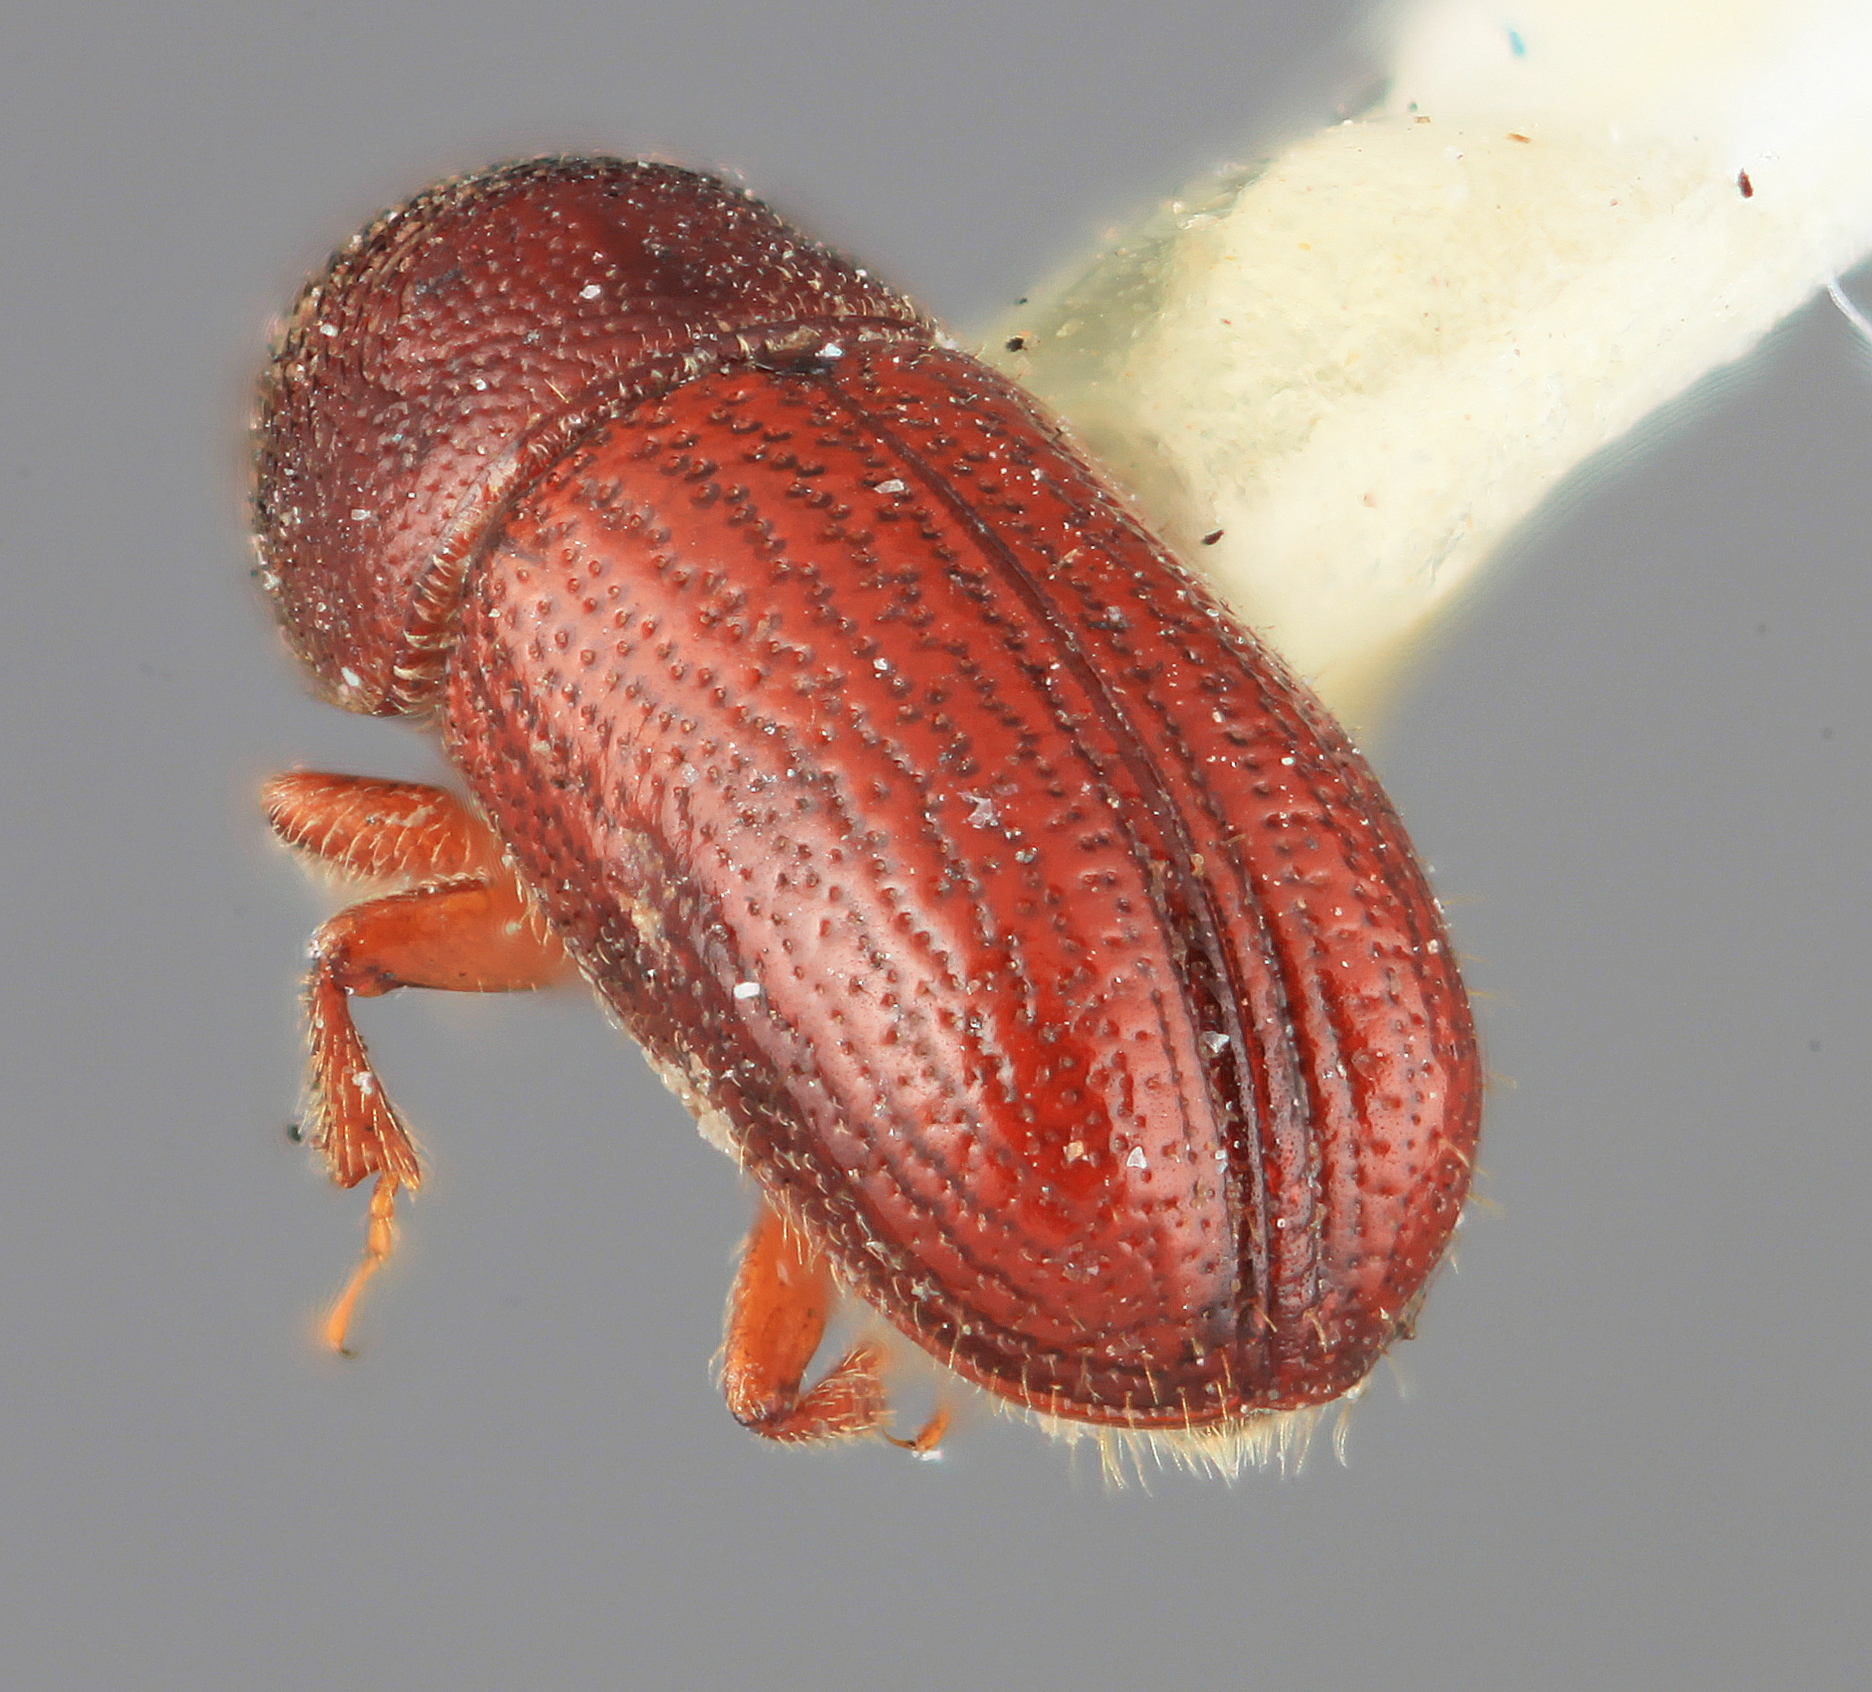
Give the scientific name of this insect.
Araptus sobrinus
